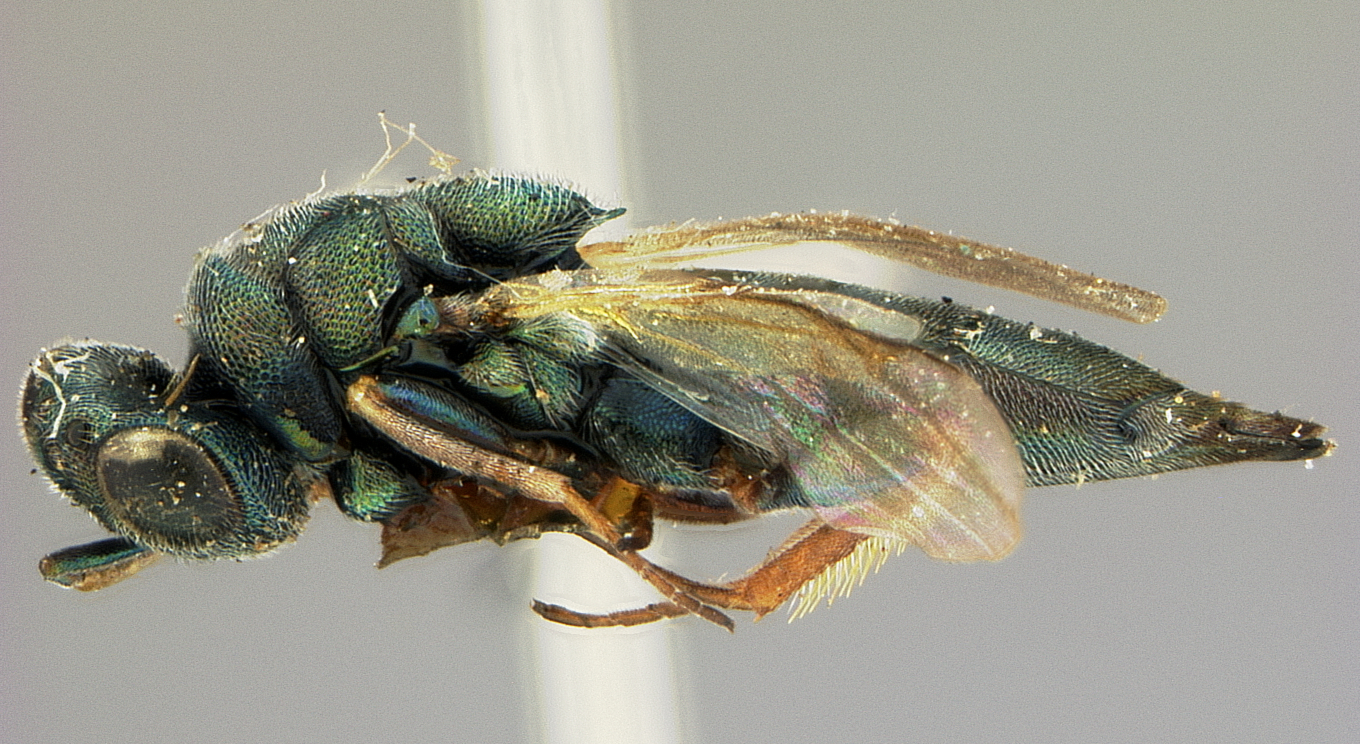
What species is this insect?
Epistenia odyneri
